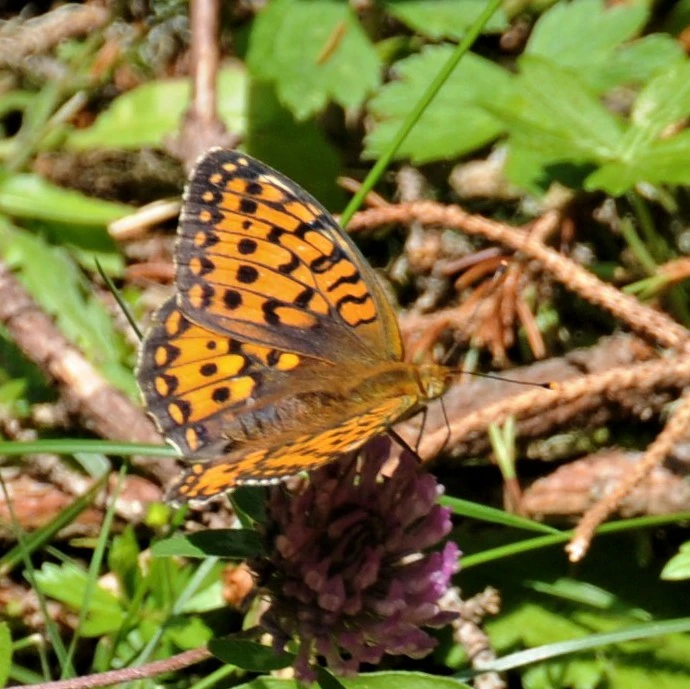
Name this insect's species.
Speyeria aglaja
